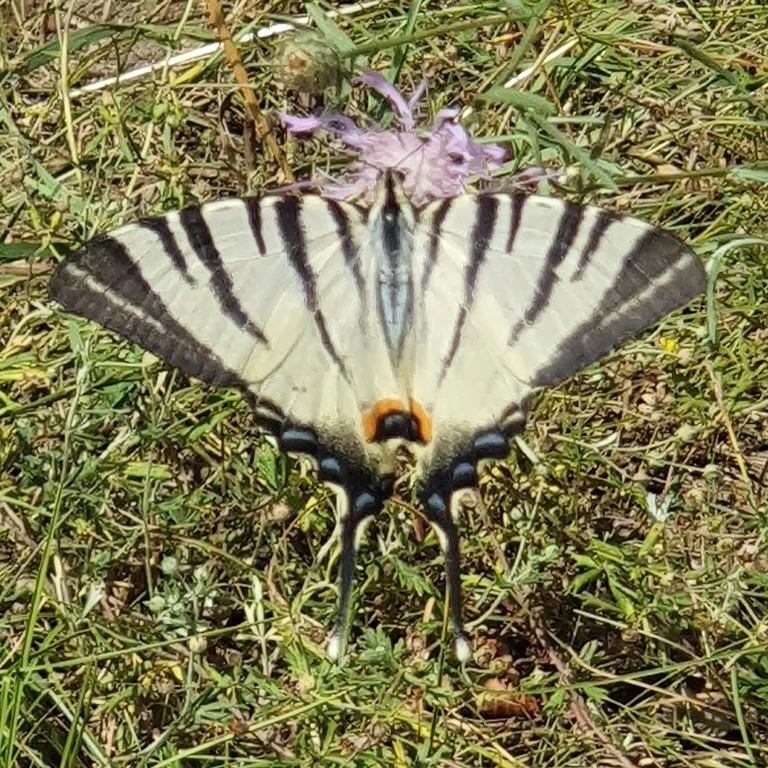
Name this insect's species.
Iphiclides podalirius
